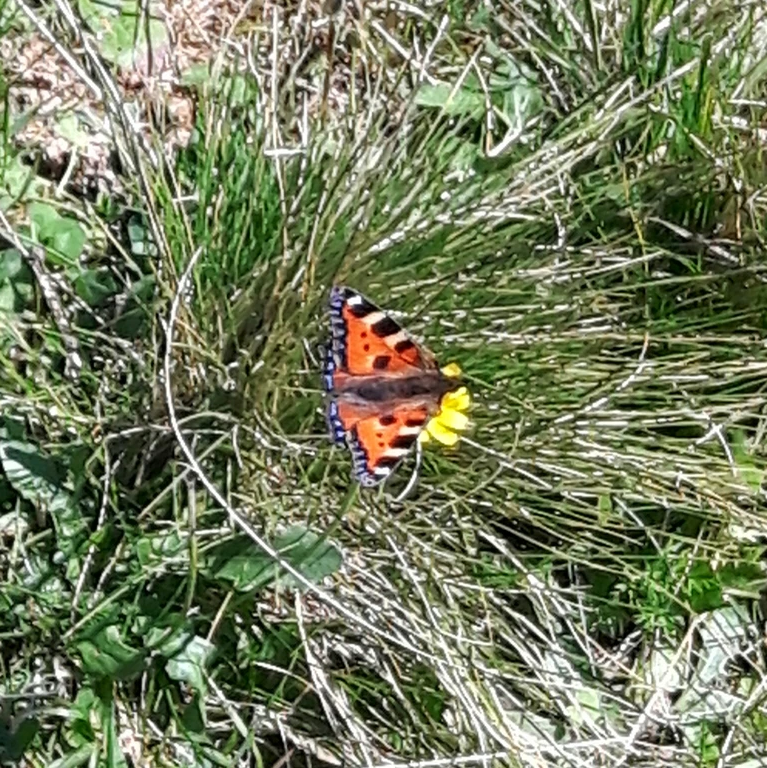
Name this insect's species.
Aglais urticae
